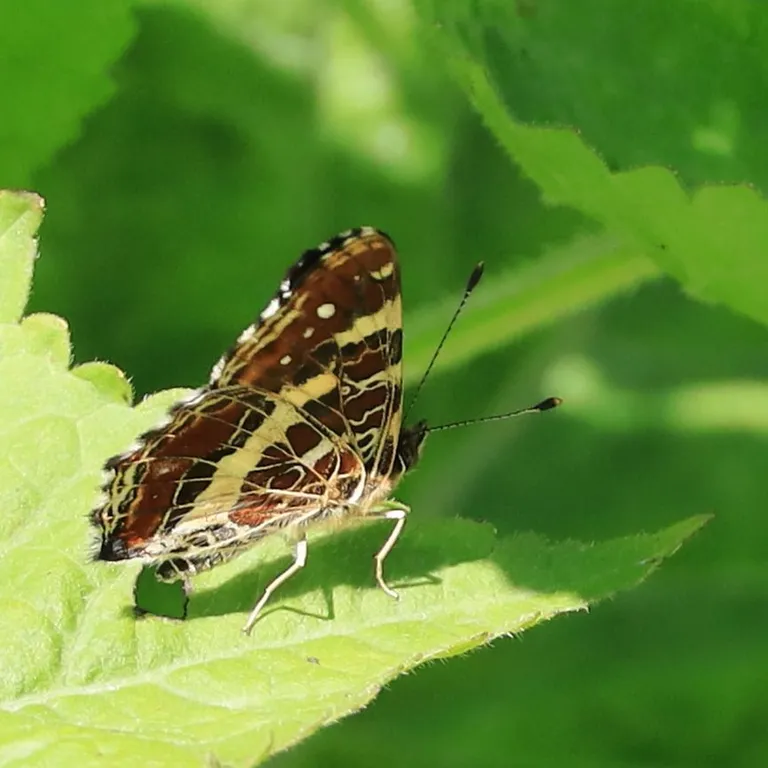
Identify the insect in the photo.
Araschnia levana
